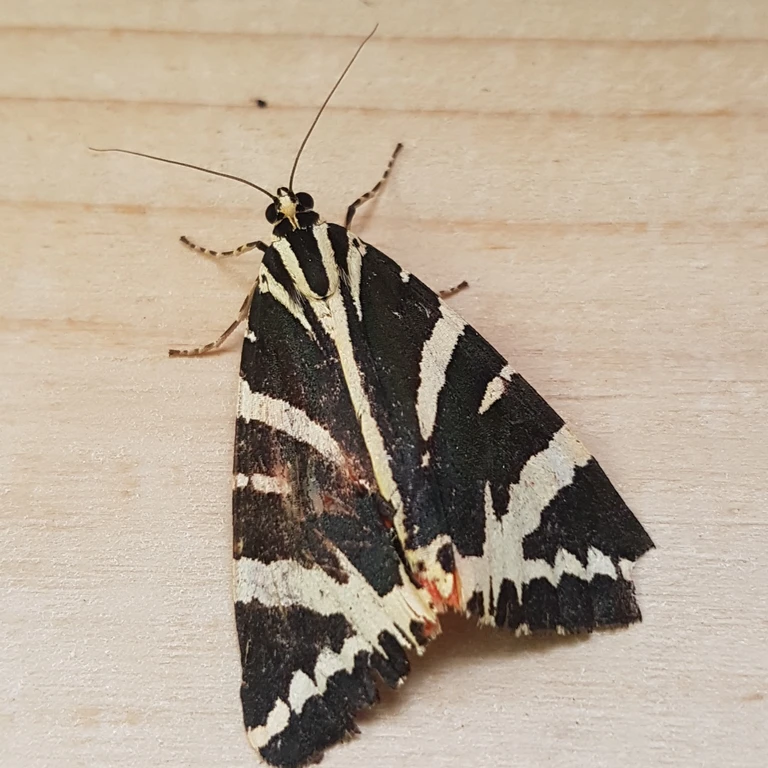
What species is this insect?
Euplagia quadripunctaria
